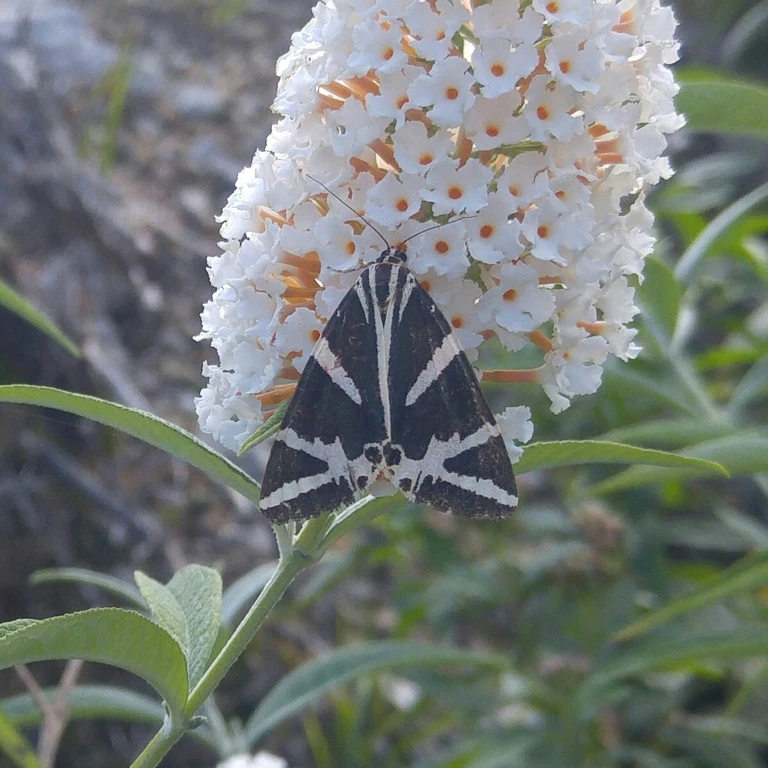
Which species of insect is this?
Euplagia quadripunctaria
